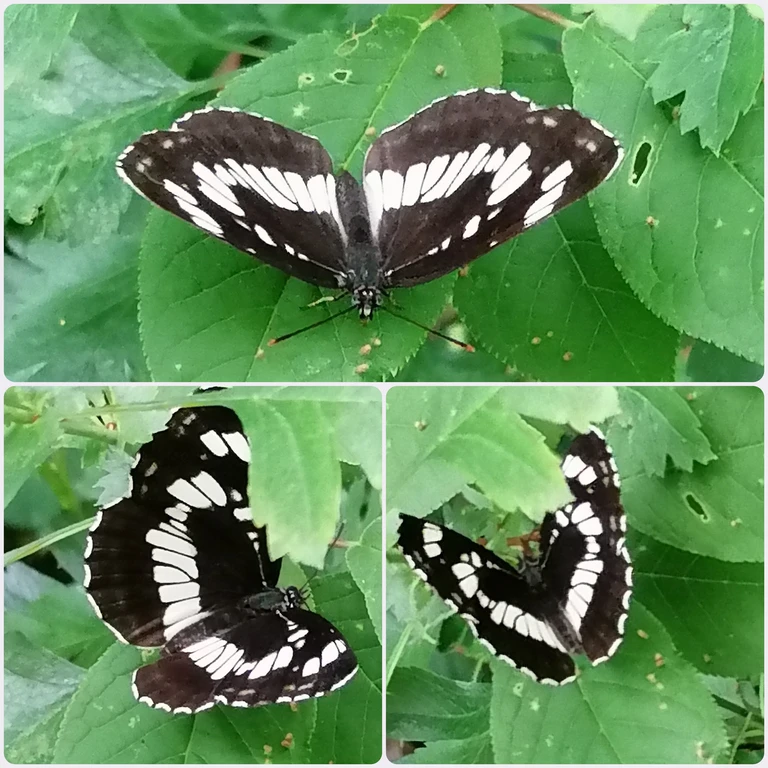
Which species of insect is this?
Neptis rivularis
